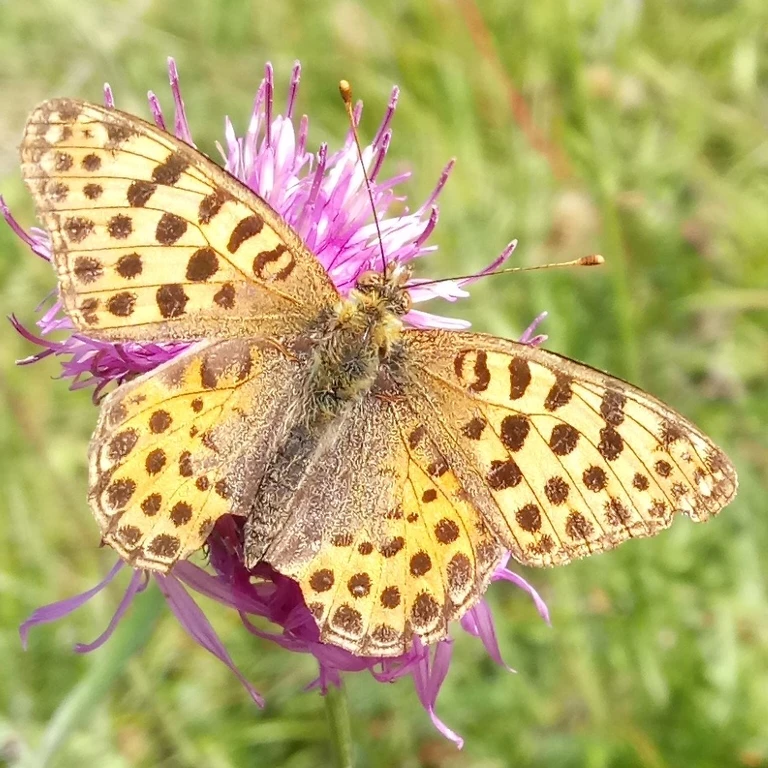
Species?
Issoria lathonia
